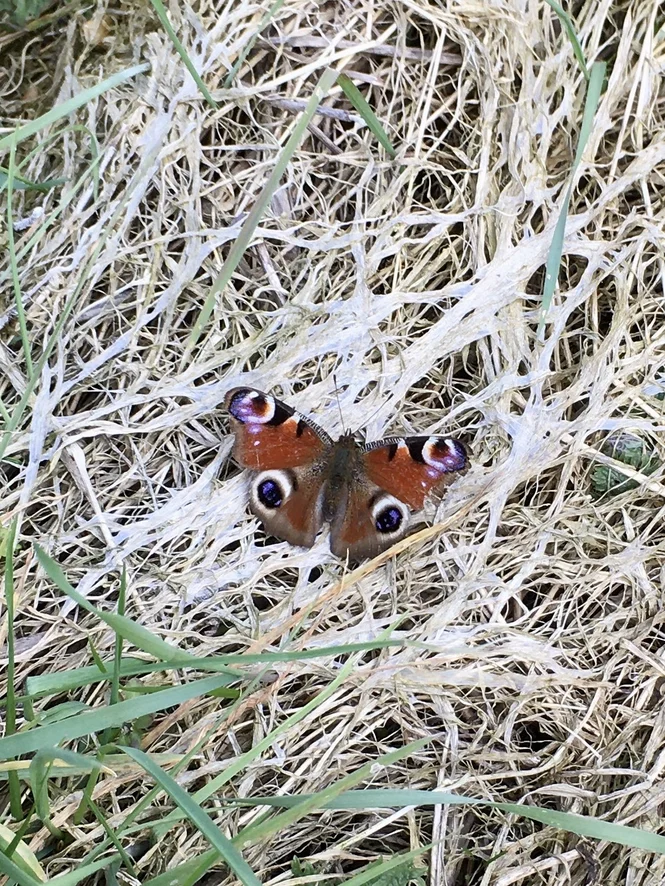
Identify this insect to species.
Aglais io
